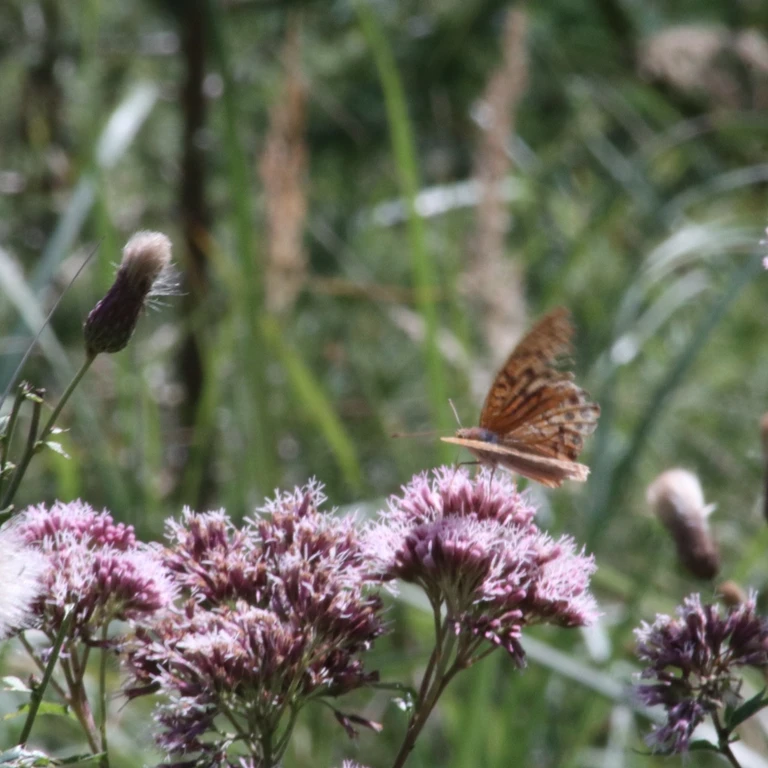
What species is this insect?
Argynnis paphia
